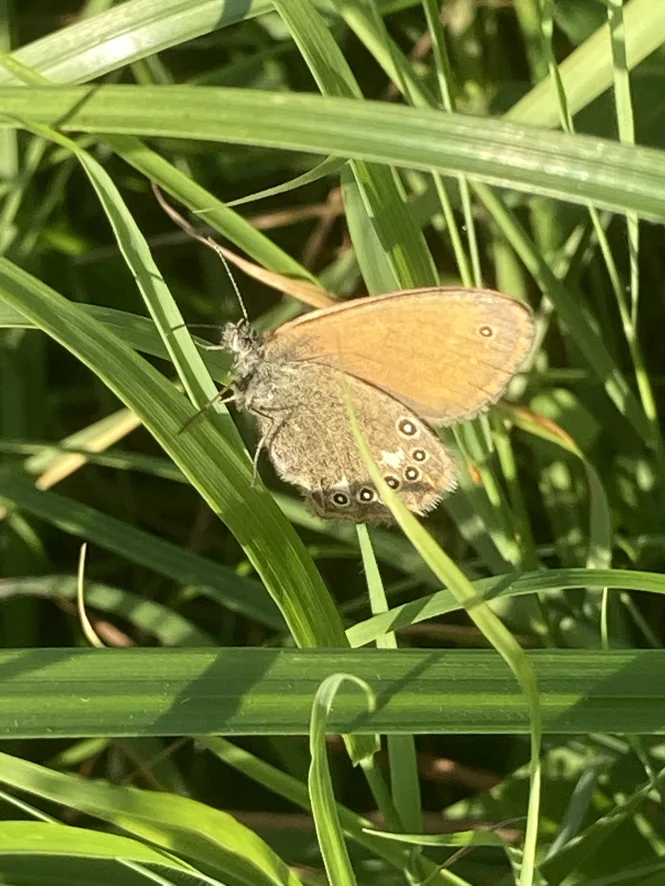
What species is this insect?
Coenonympha glycerion (also Coenonympha iphis)
